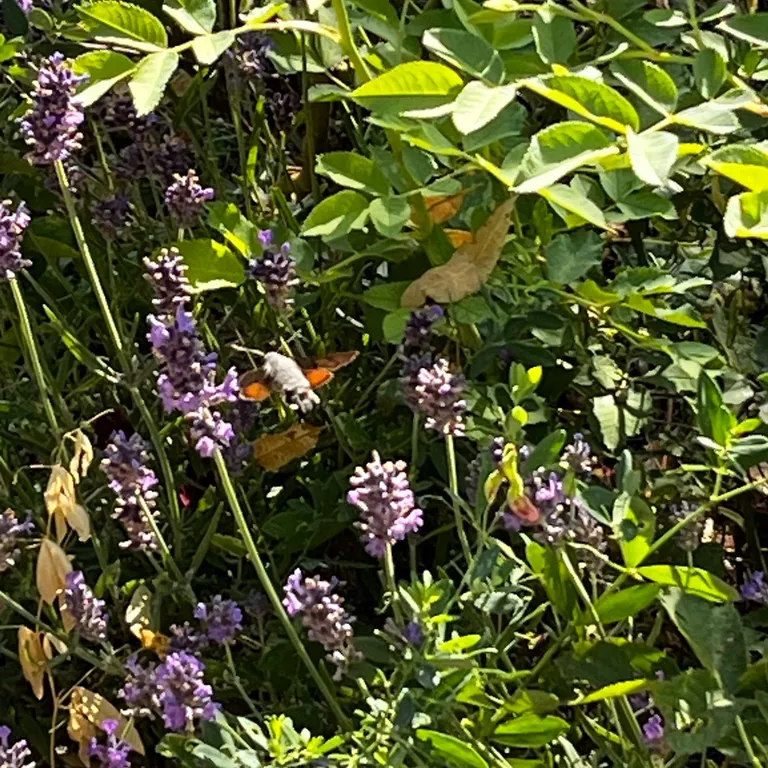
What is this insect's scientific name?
Macroglossum stellatarum
